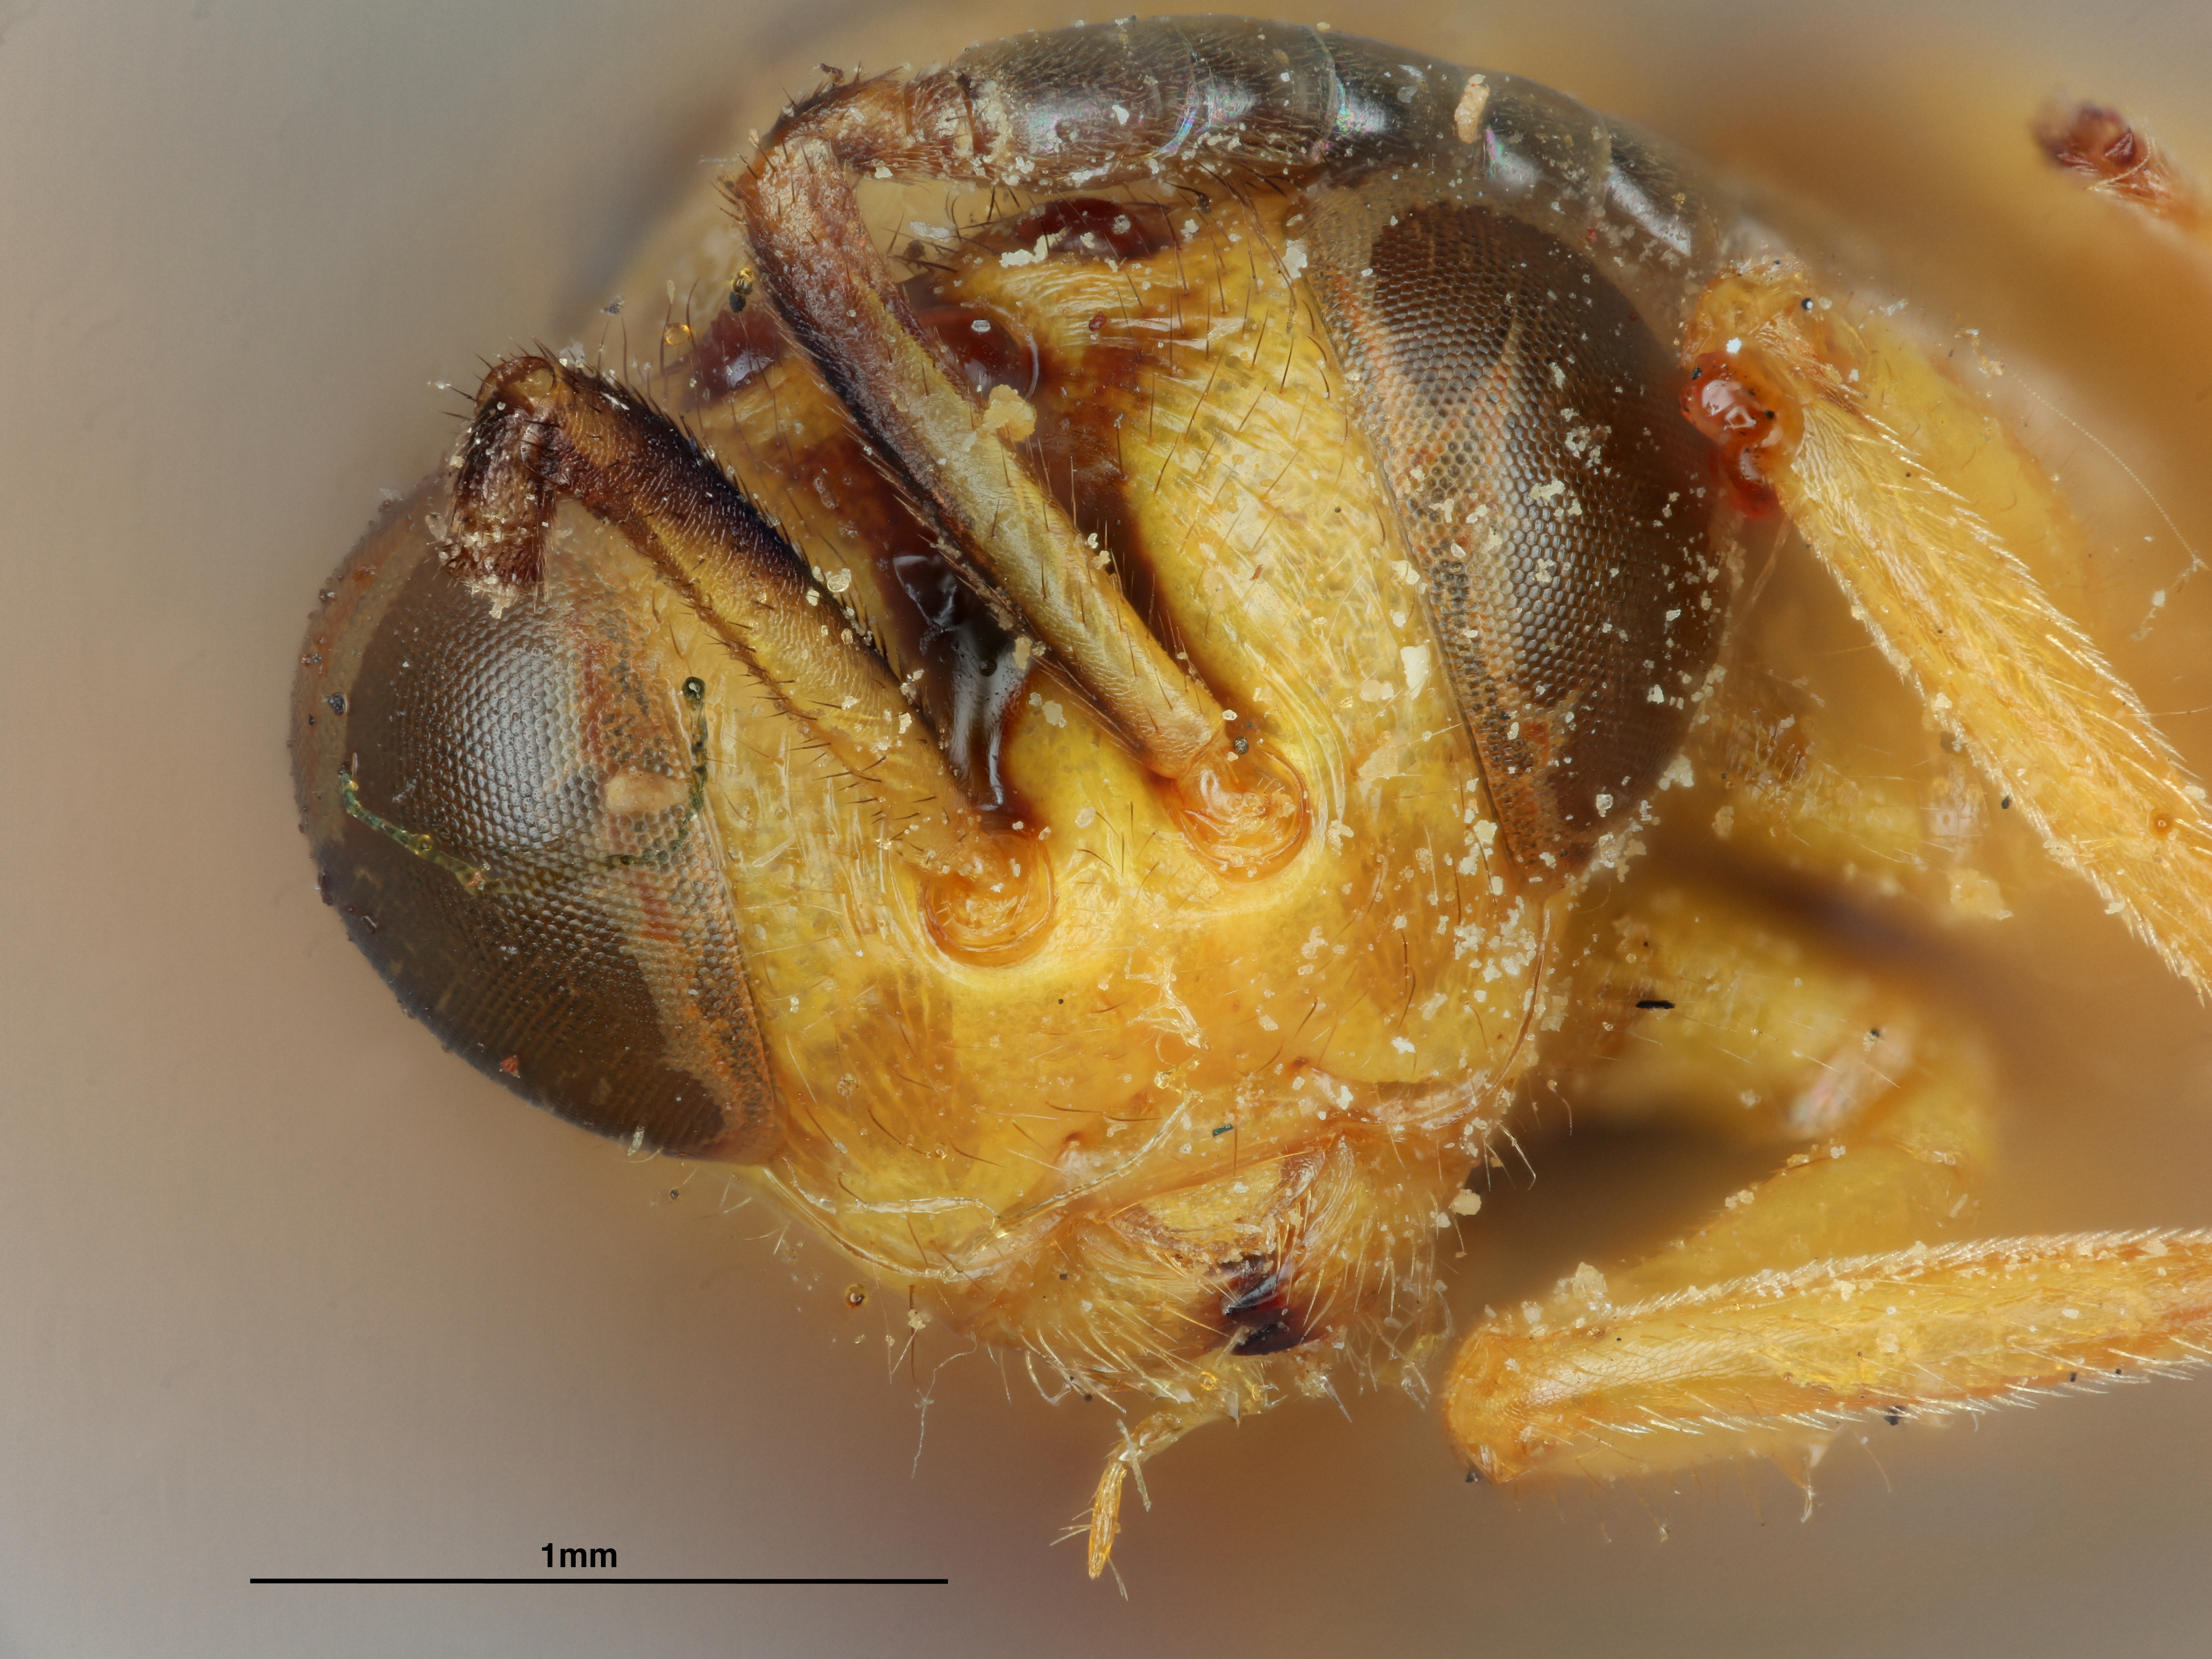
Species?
Spilochalcis trinidadensis
